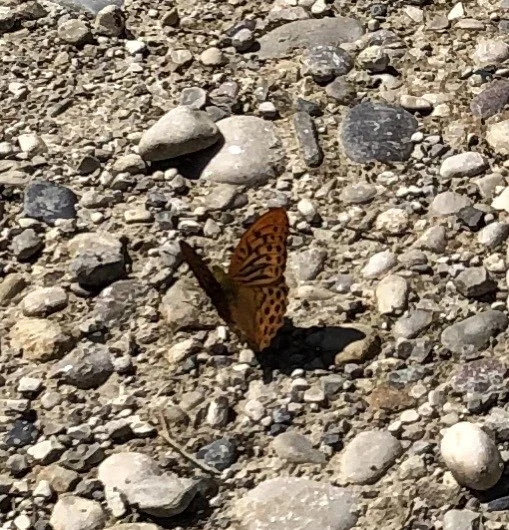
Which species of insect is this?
Argynnis paphia
